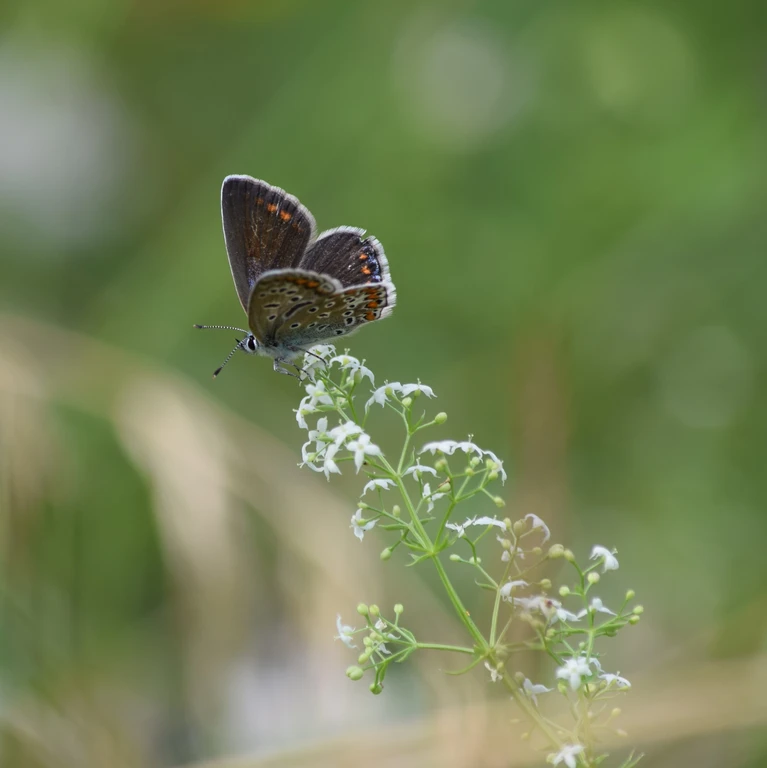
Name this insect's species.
Polyommatus icarus
